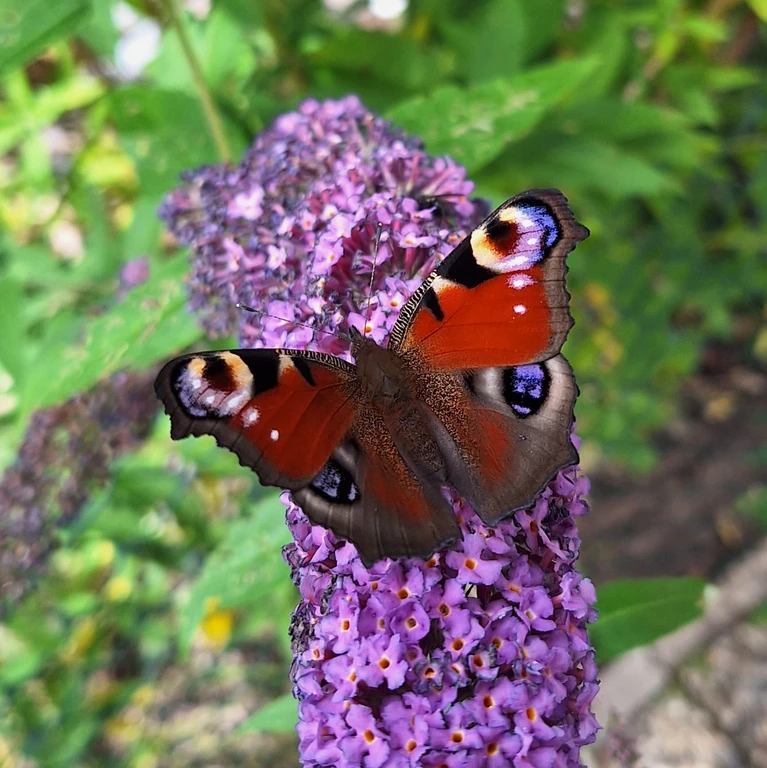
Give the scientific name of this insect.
Aglais io
